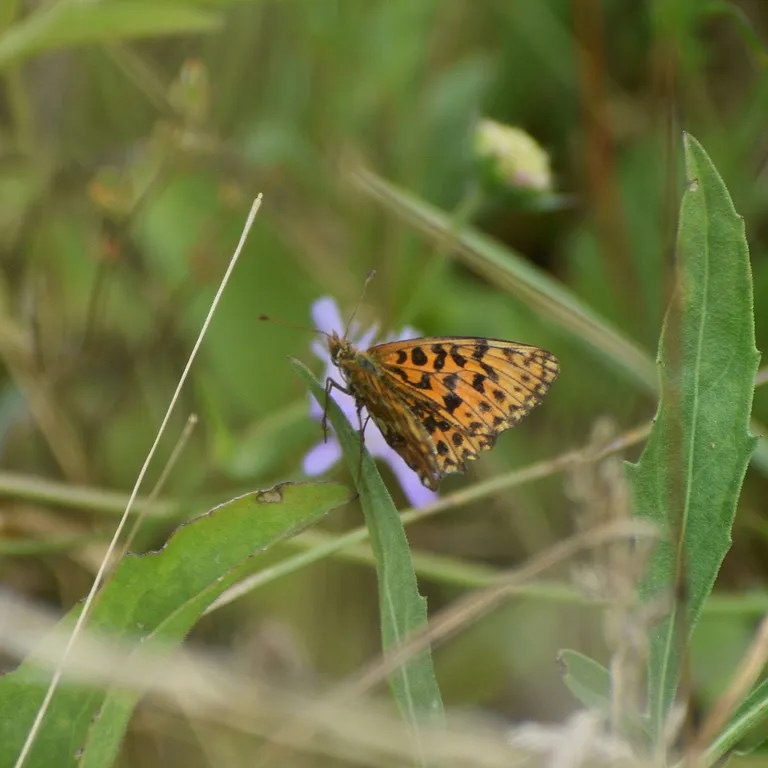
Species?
Boloria dia
